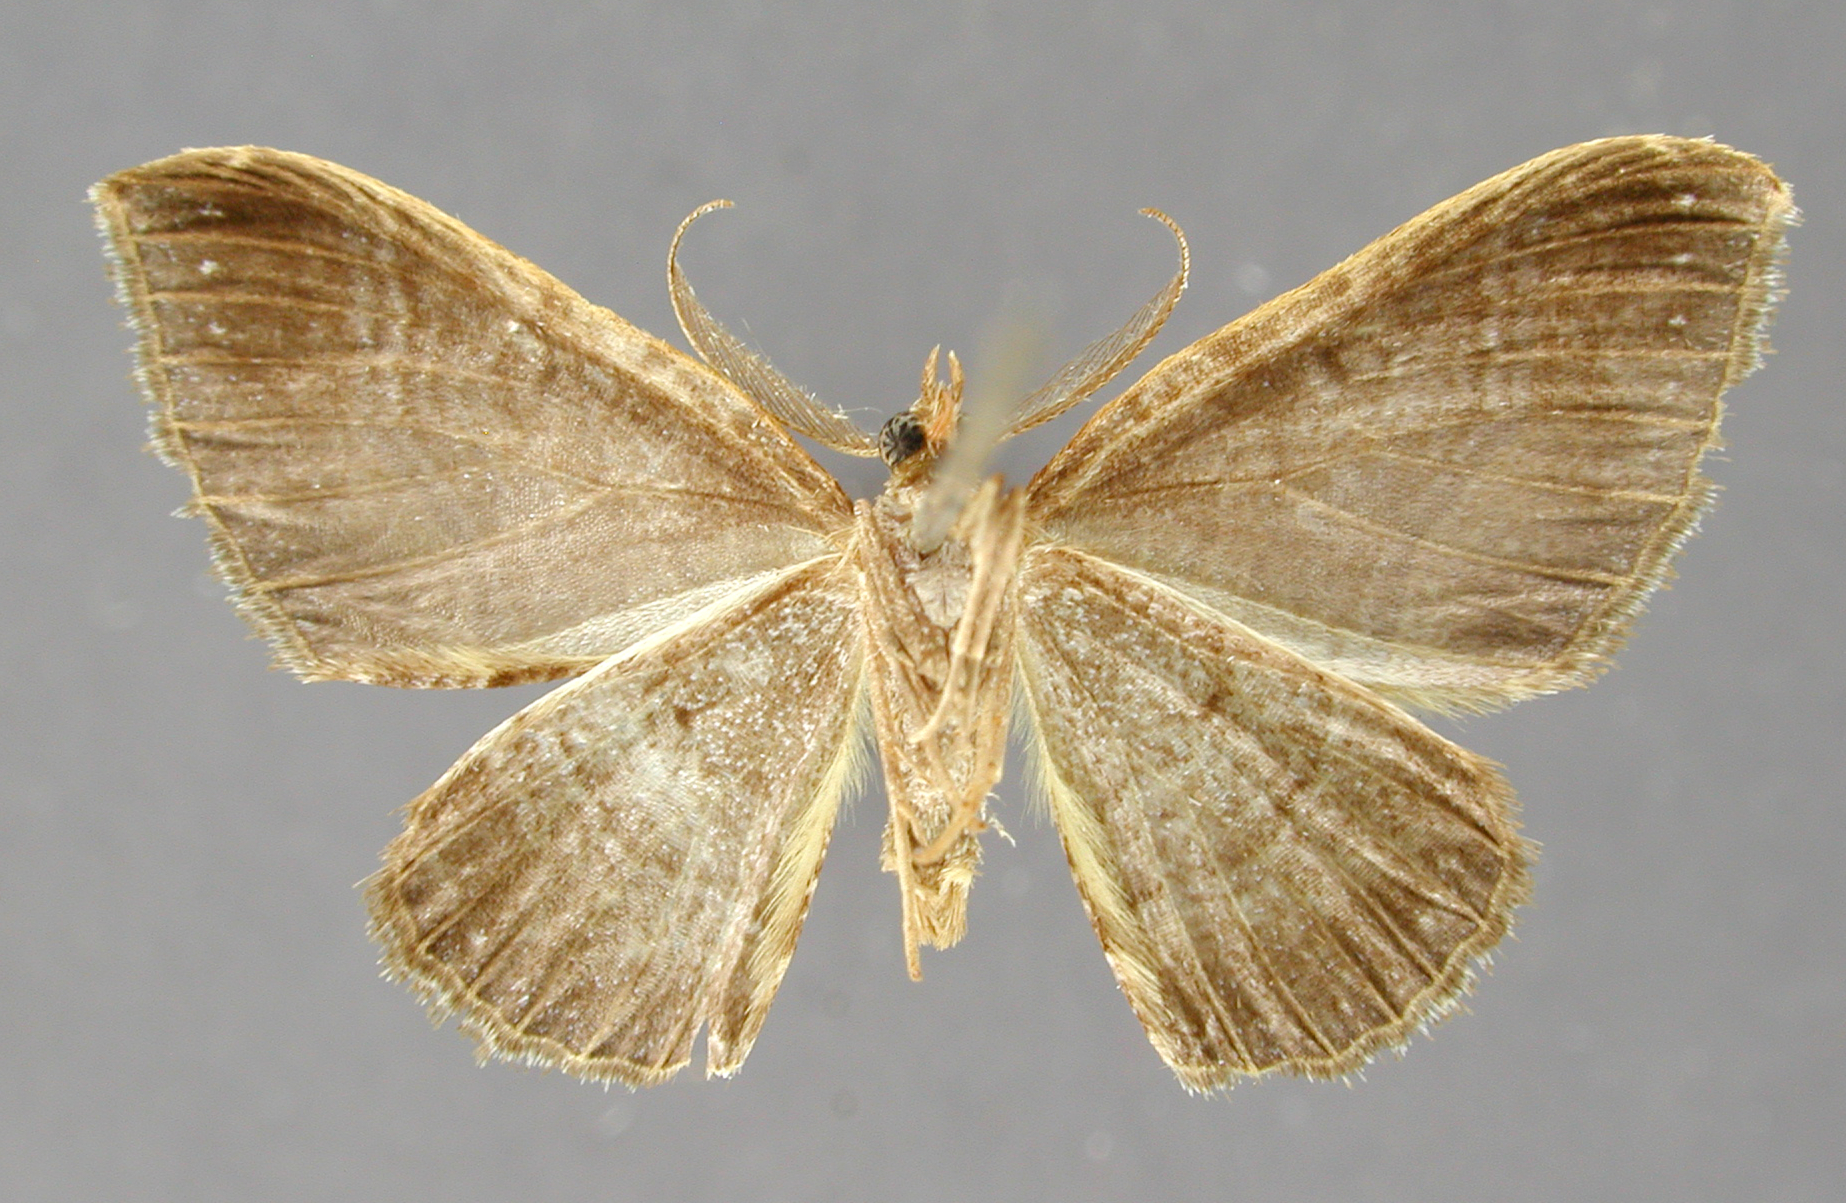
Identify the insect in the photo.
Cataclysme napassa
